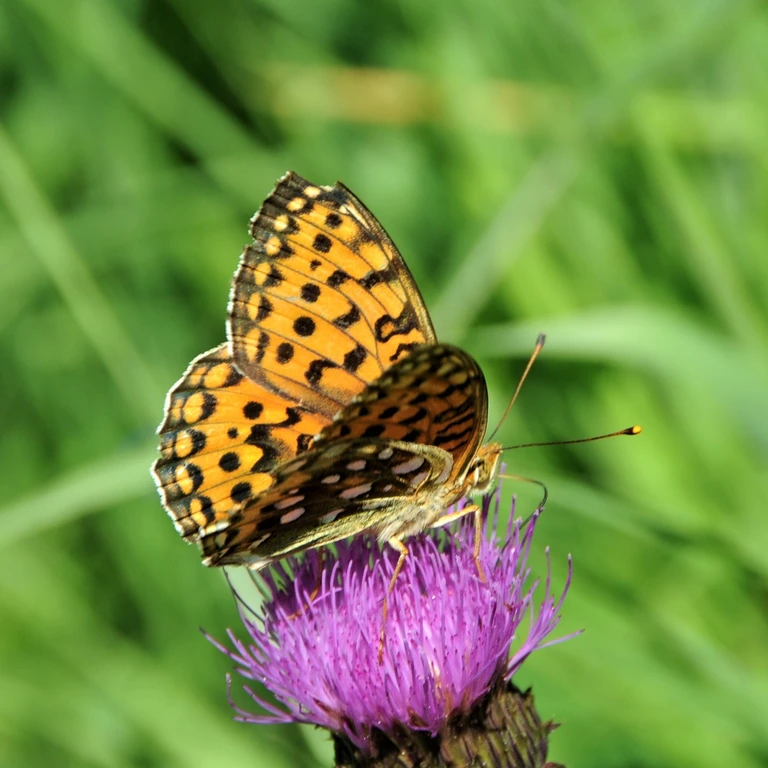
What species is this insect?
Speyeria aglaja
